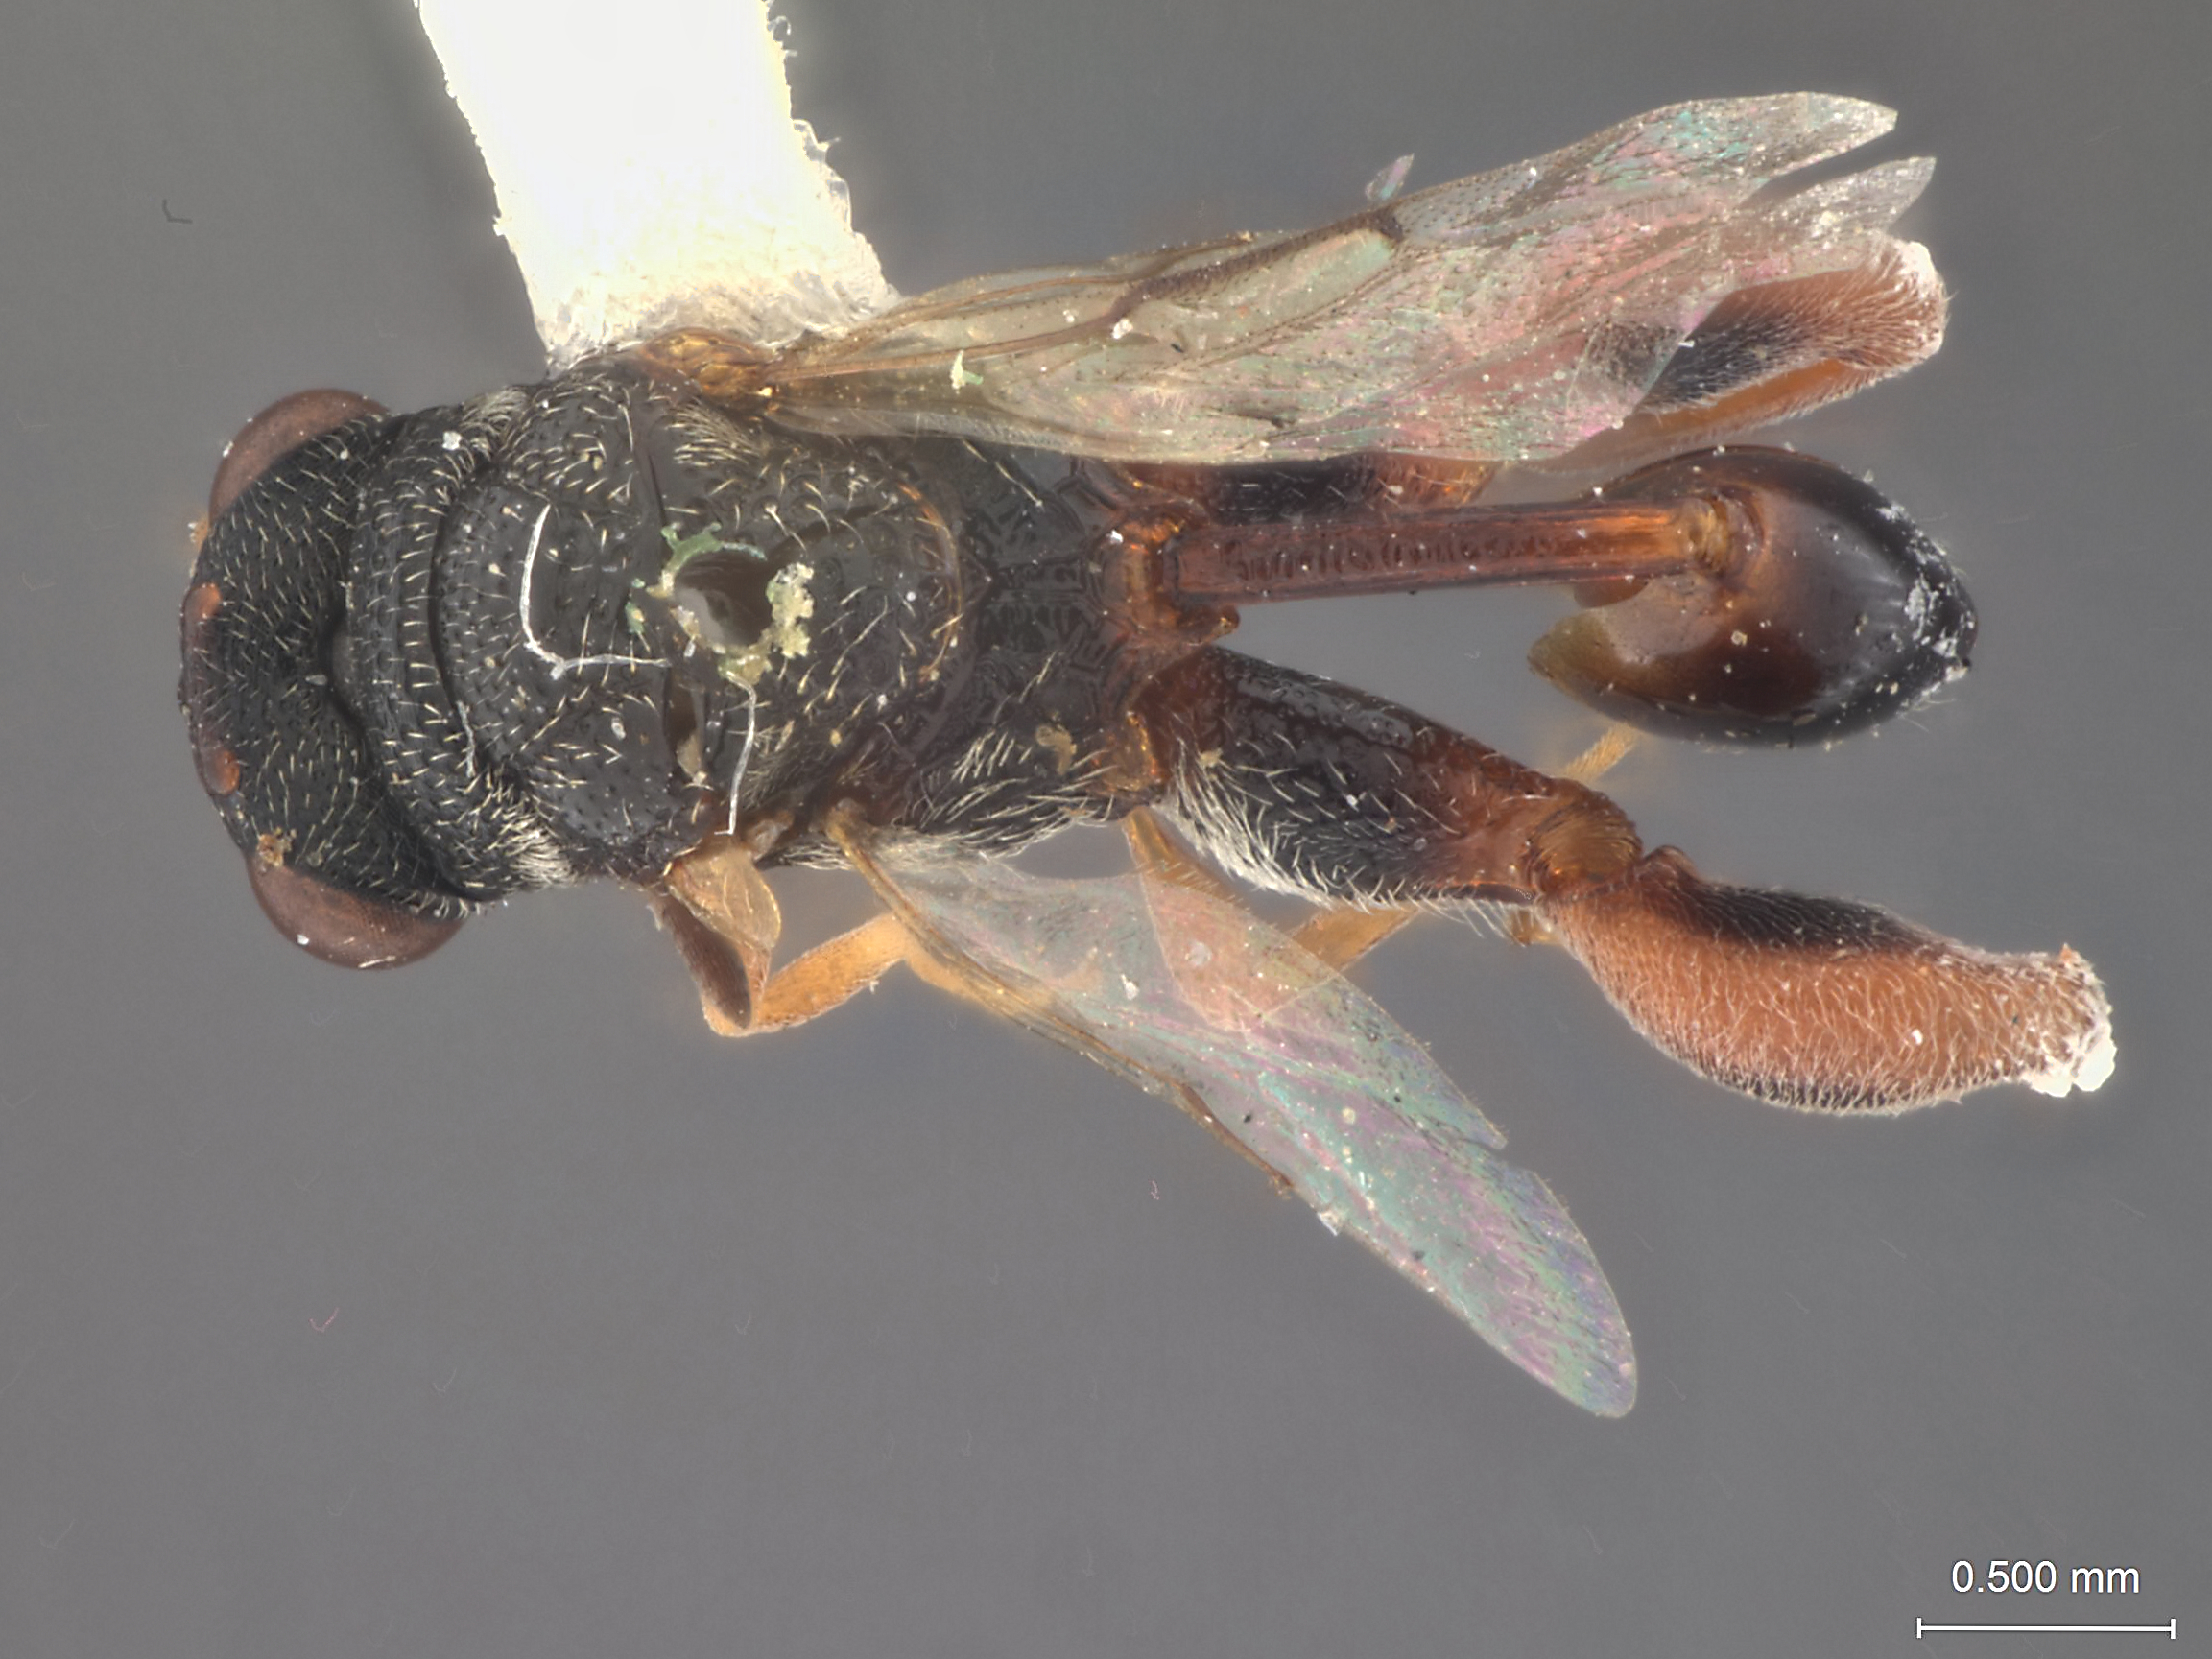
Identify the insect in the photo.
Arretocera pallava
